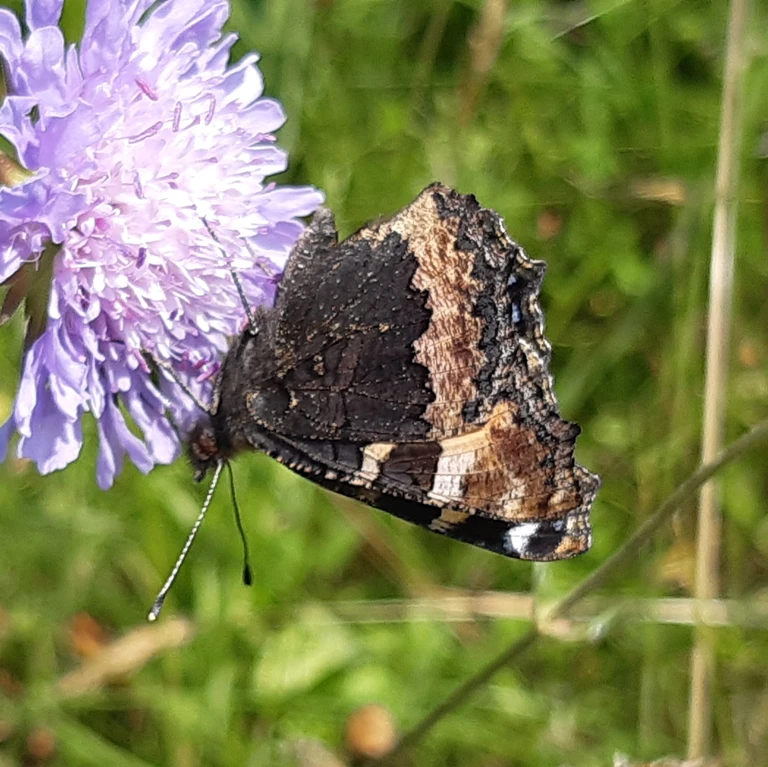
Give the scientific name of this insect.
Aglais urticae
